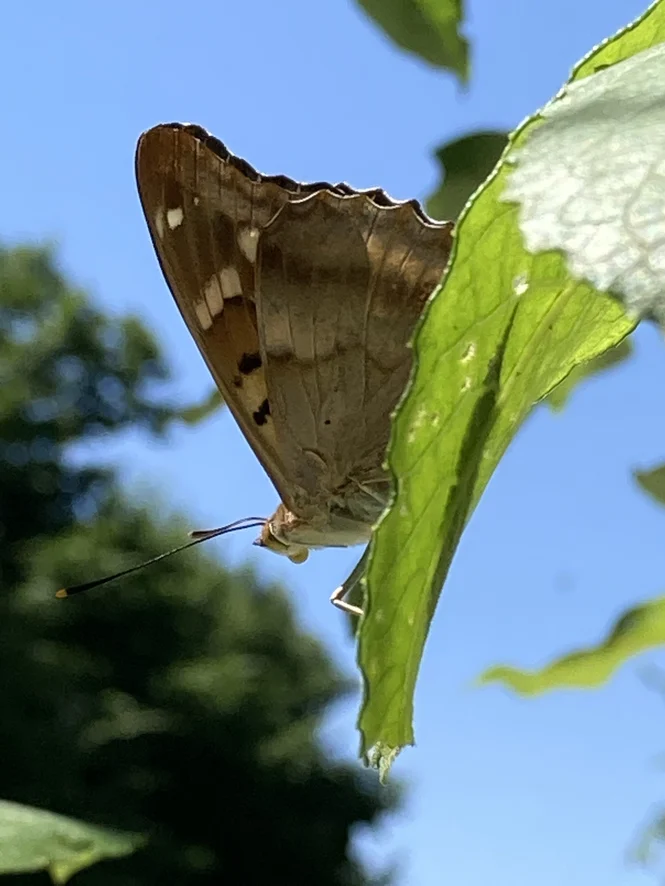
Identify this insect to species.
Apatura ilia
